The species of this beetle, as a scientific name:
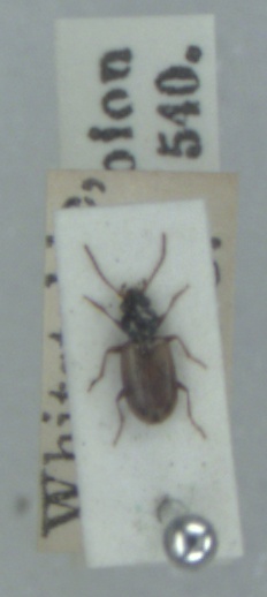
Bembidion ephippium
